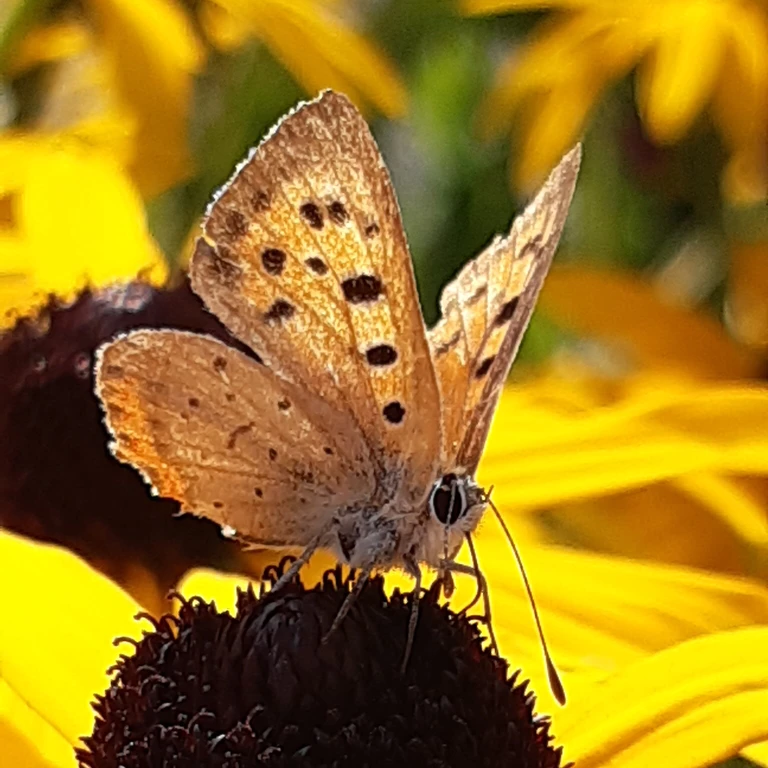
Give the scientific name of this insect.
Lycaena phlaeas
